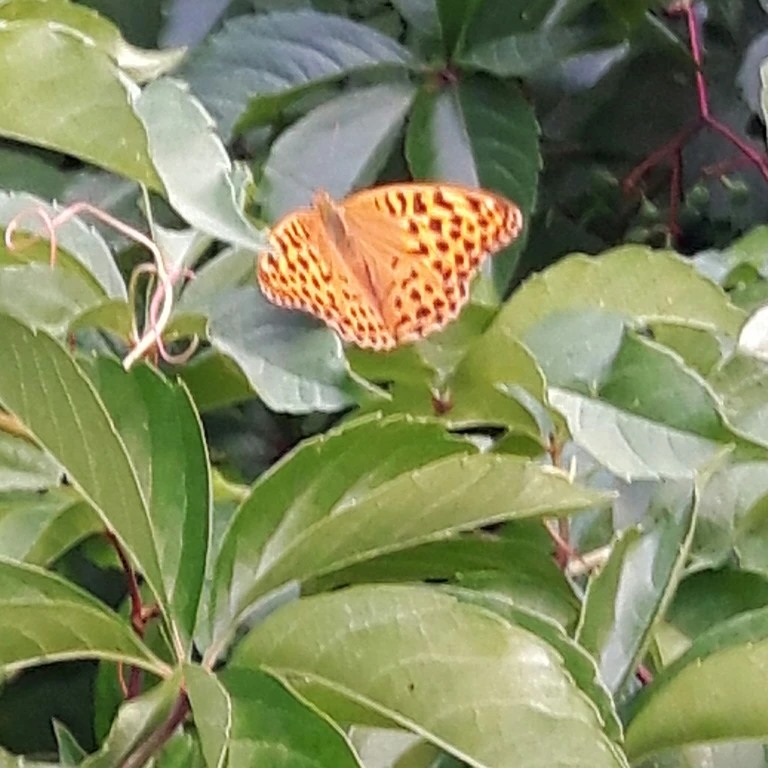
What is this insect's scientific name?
Argynnis paphia
